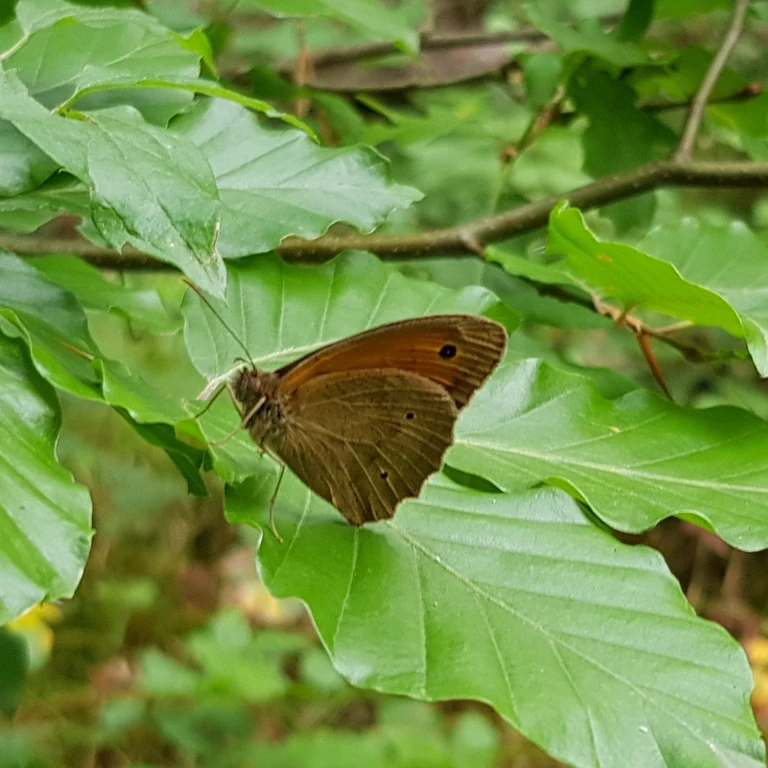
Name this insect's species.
Maniola jurtina
